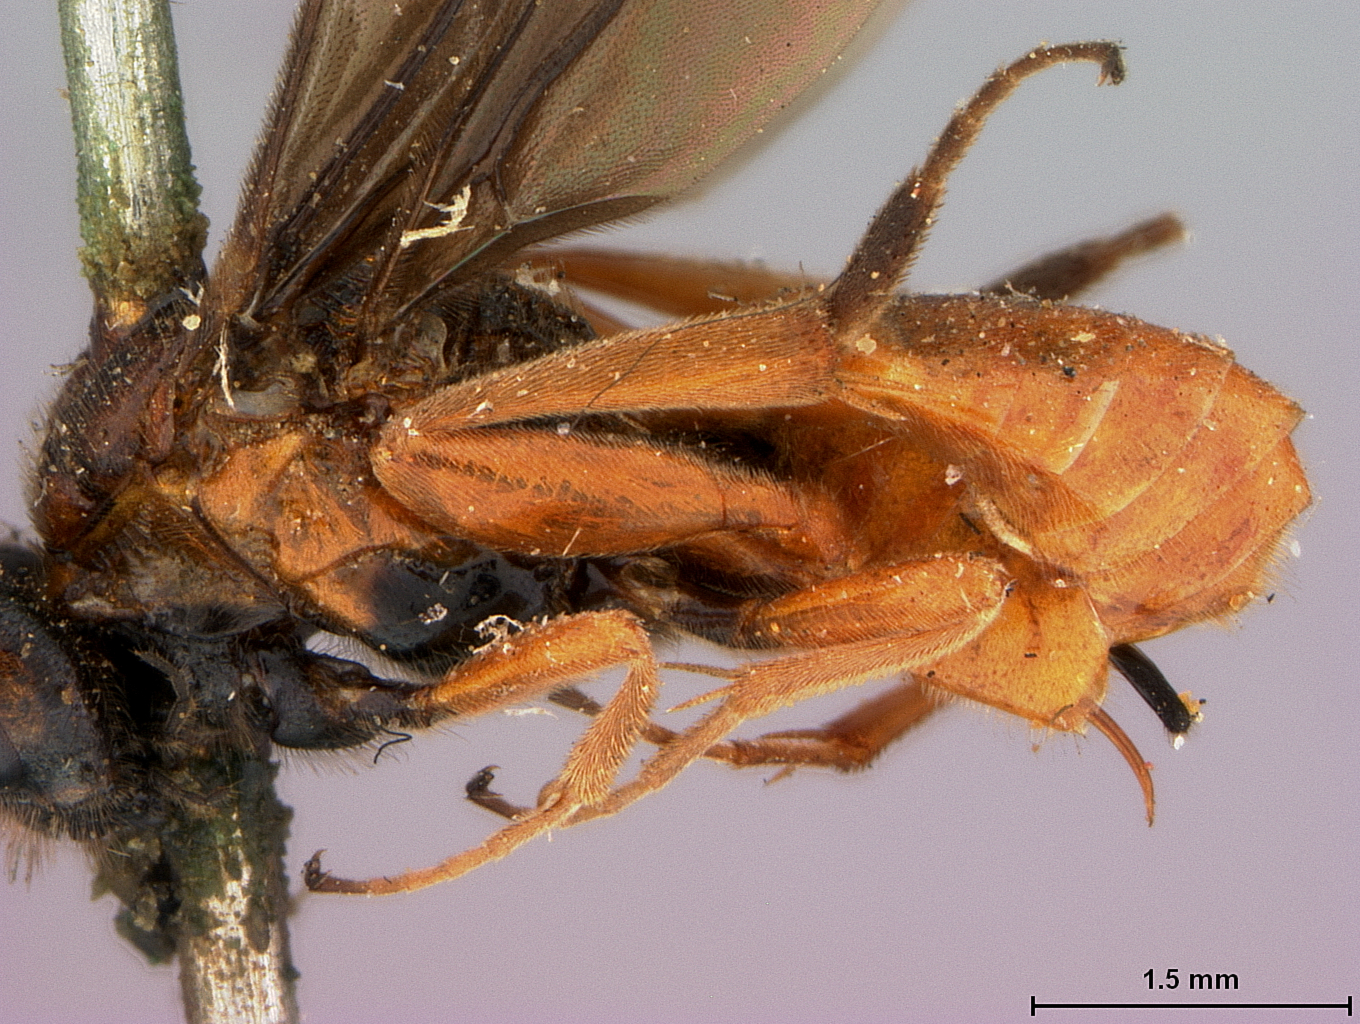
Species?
Cardiochiles brevitarsis
